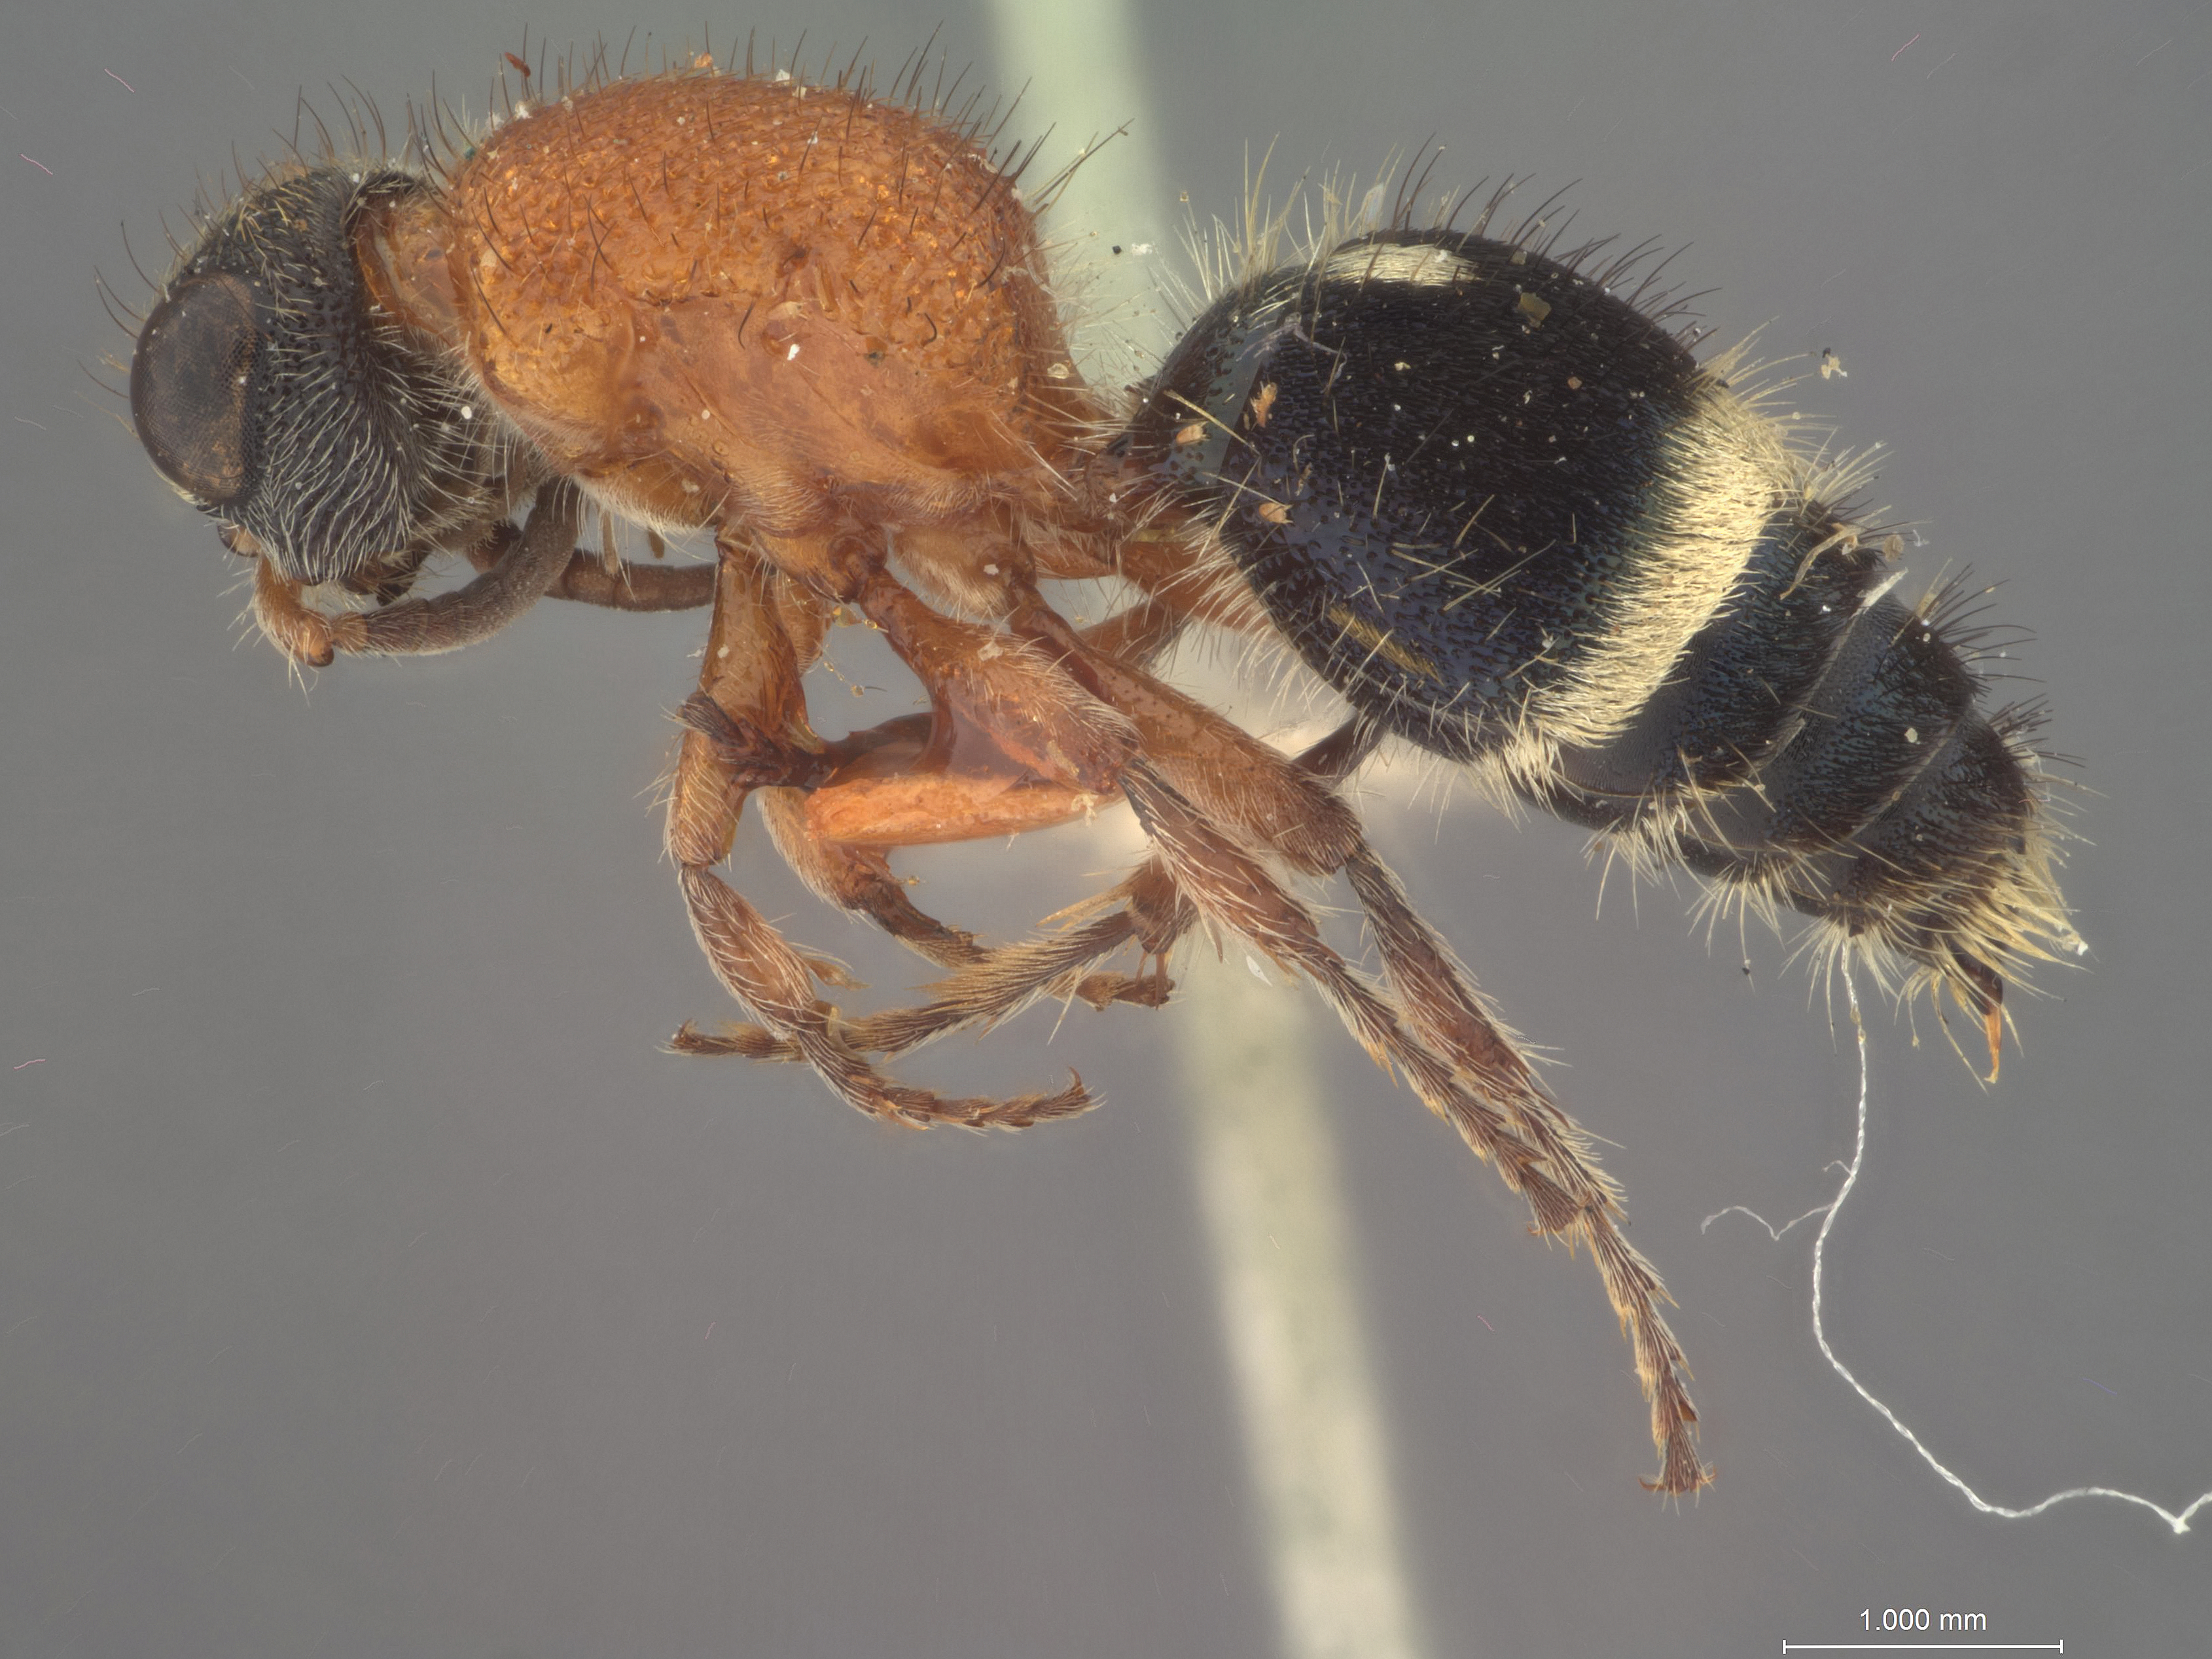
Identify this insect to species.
Smicromyrme hyale
